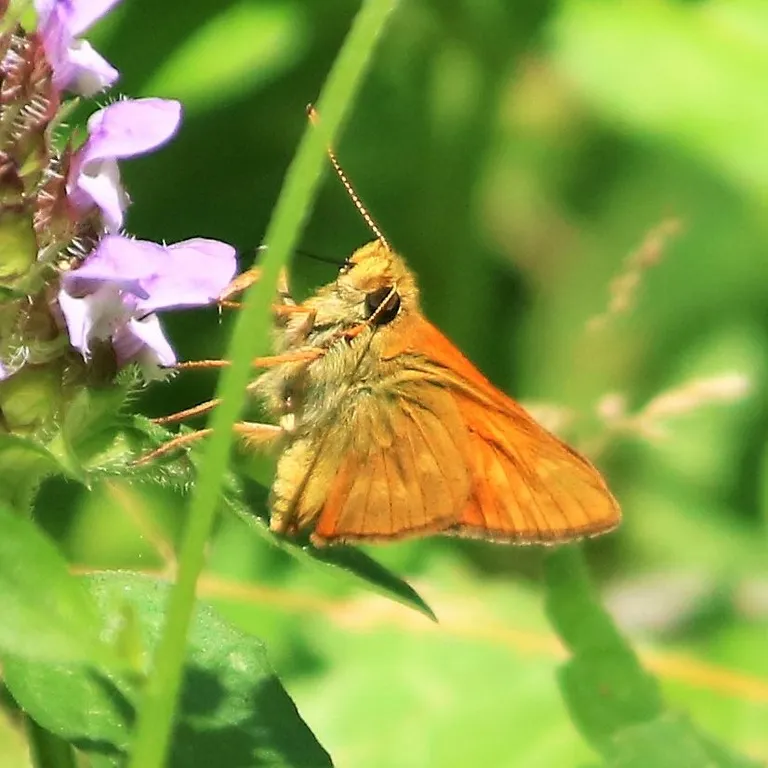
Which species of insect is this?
Ochlodes sylvanus (also Ochlodes venata)
